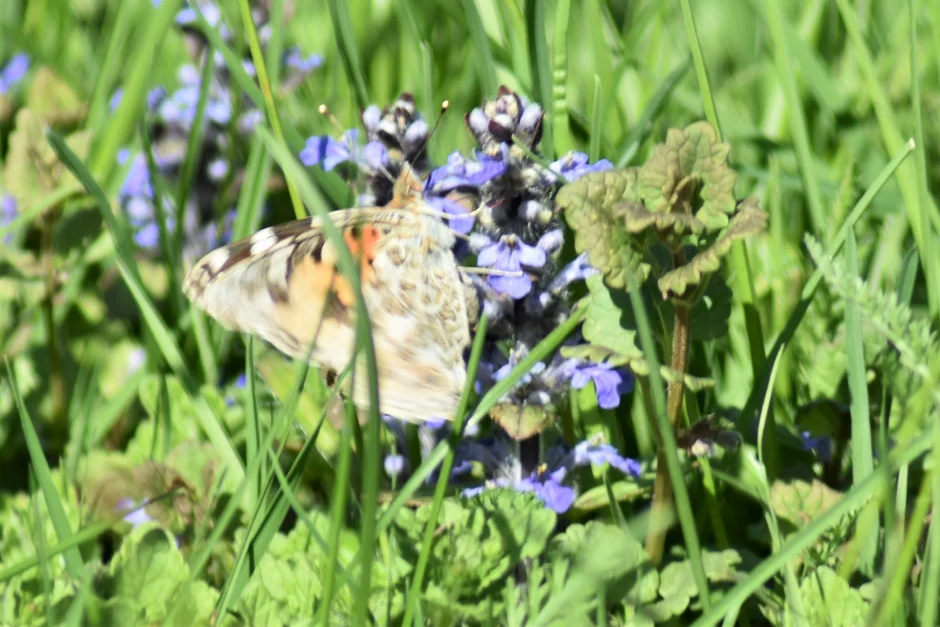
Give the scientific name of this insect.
Vanessa cardui
